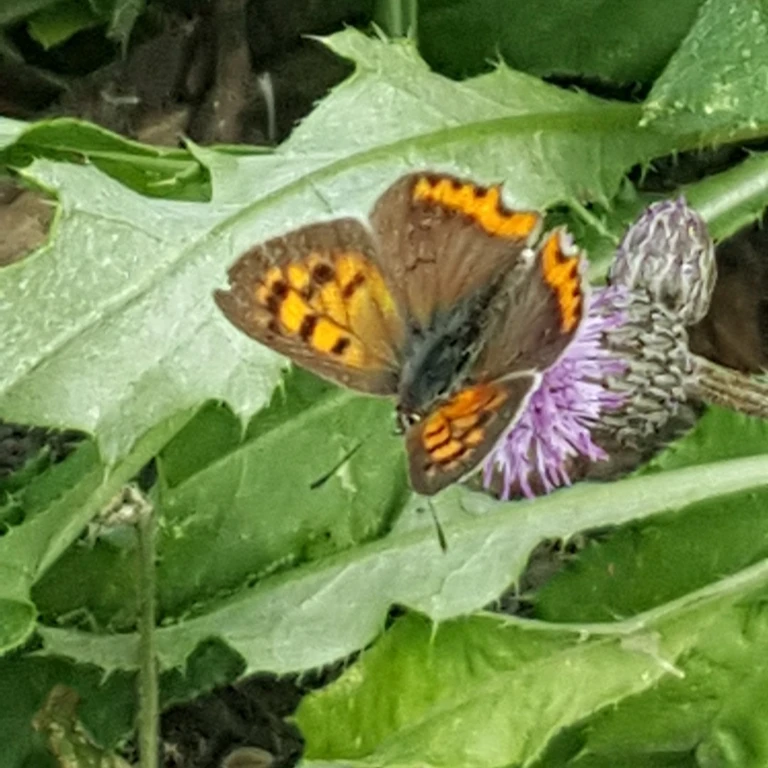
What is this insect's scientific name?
Lycaena phlaeas
